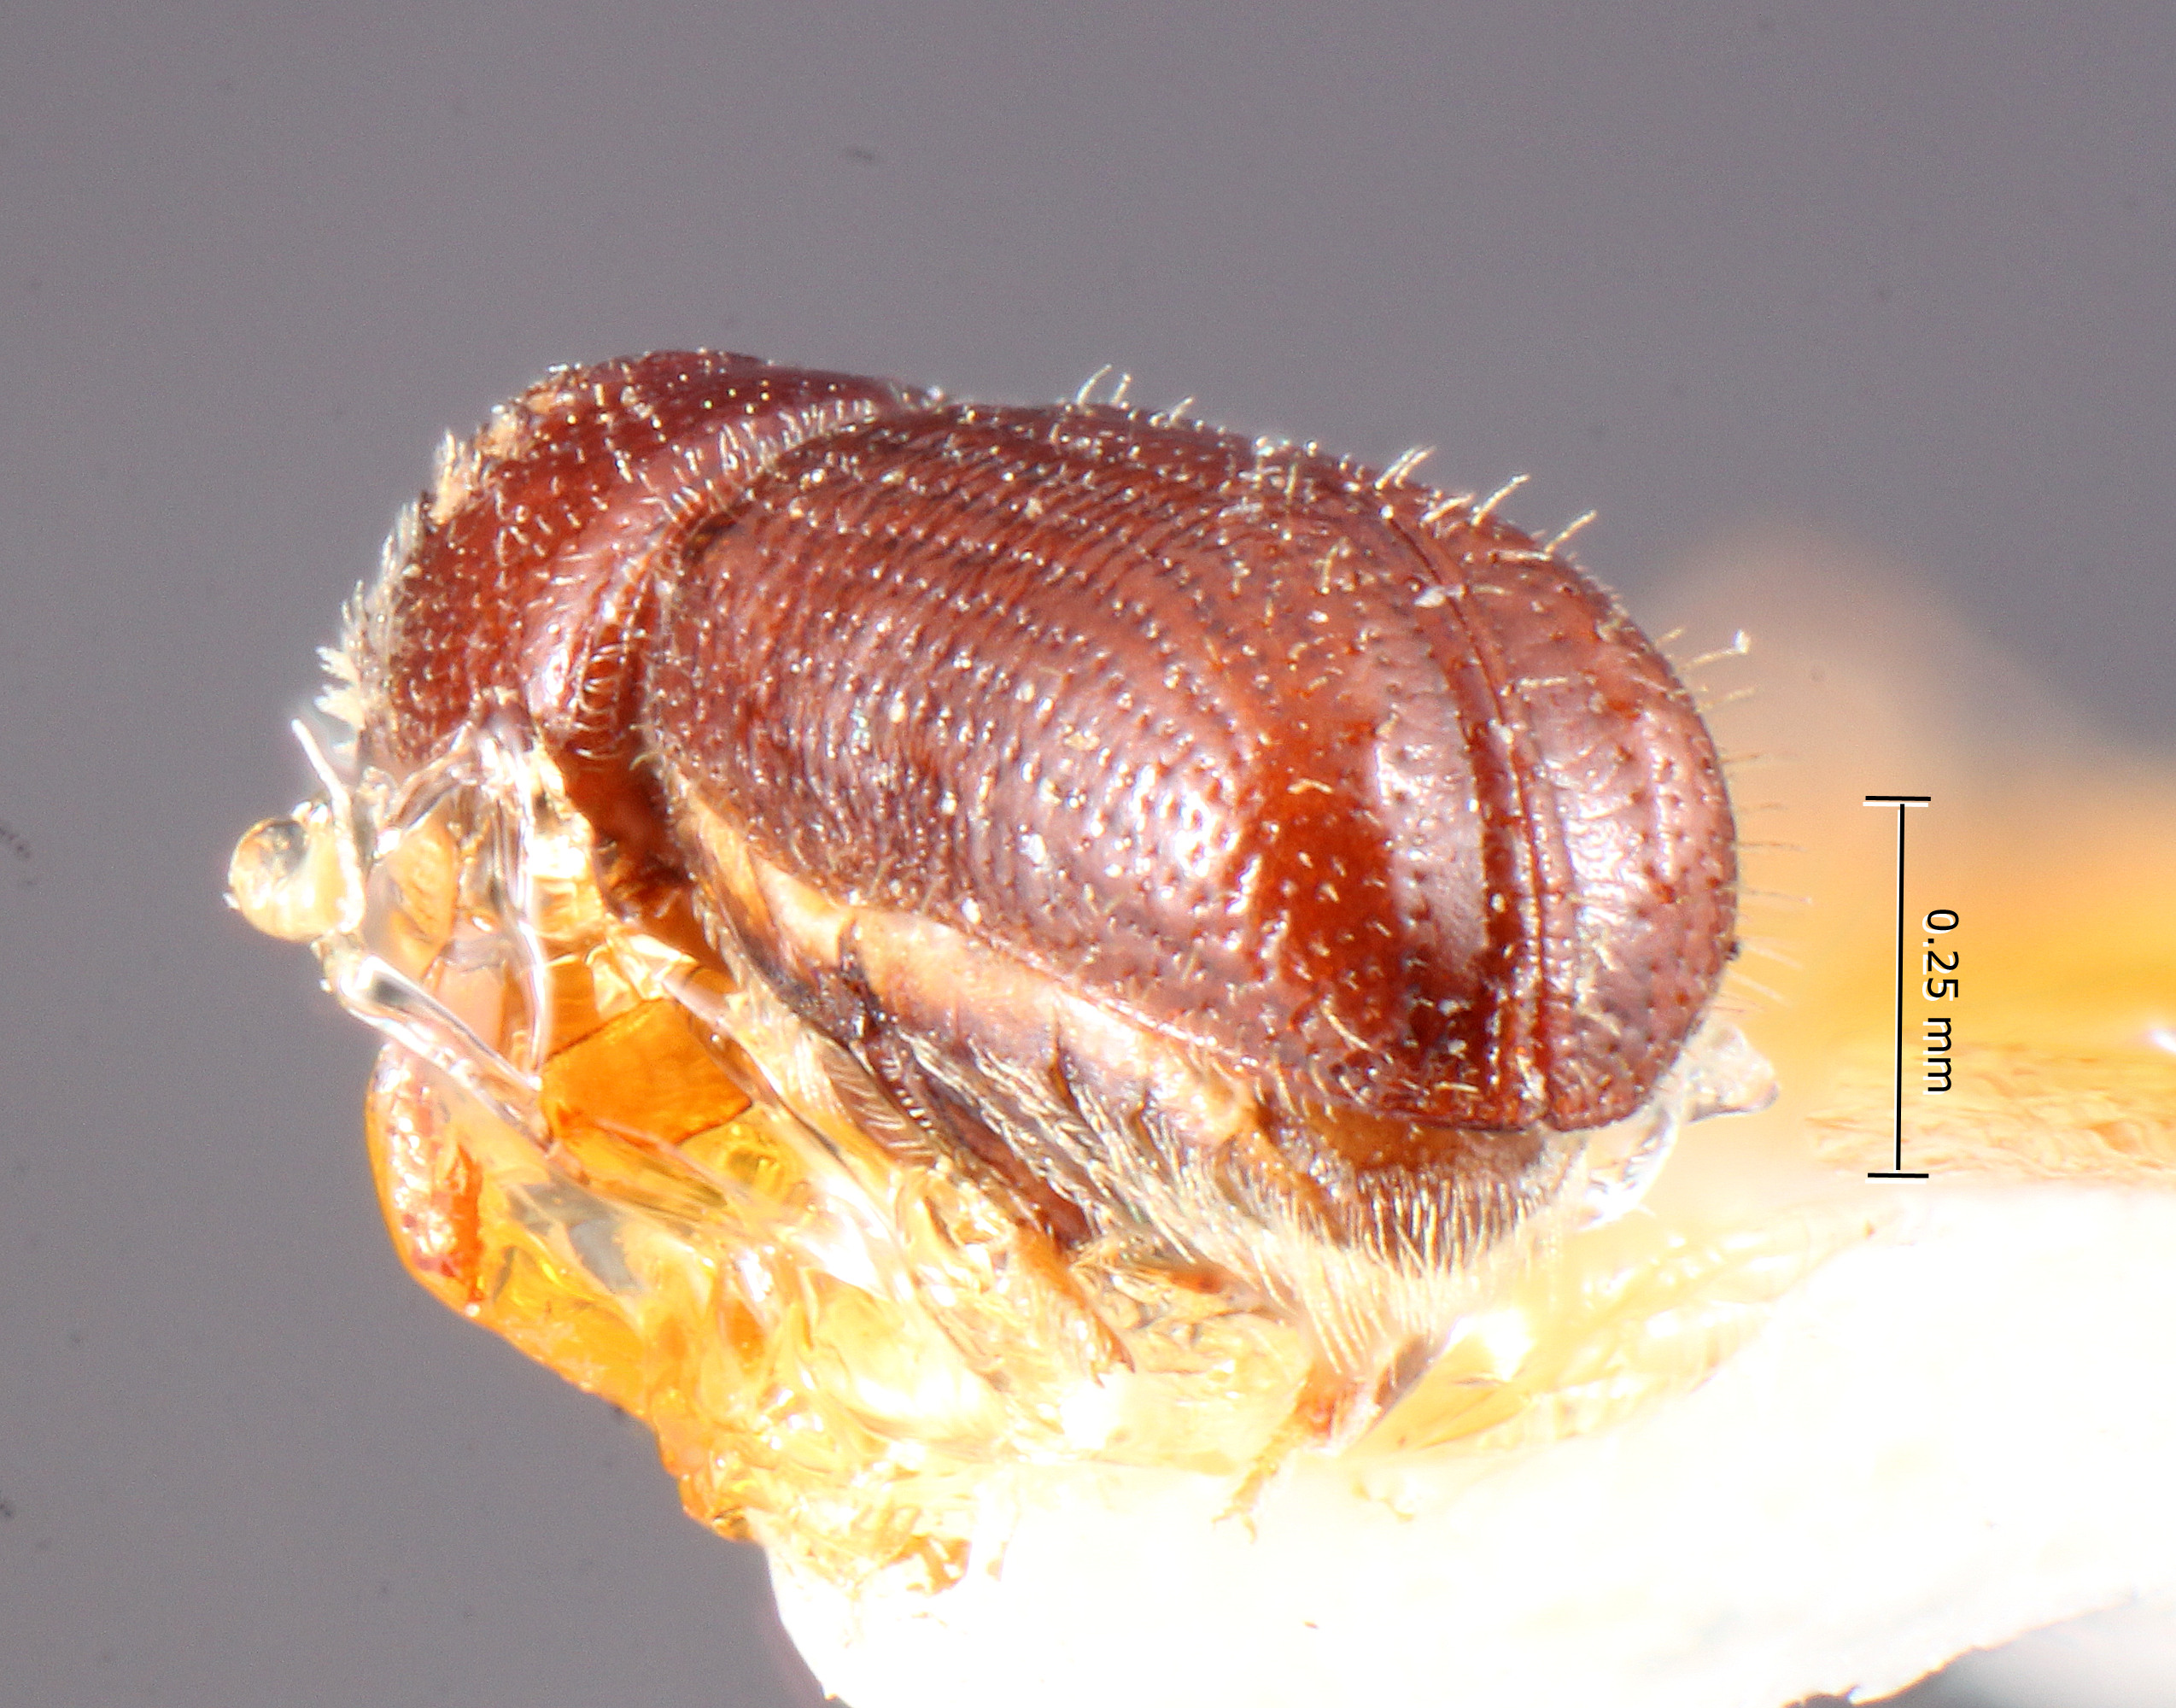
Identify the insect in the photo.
Pityophthorus scriptor
